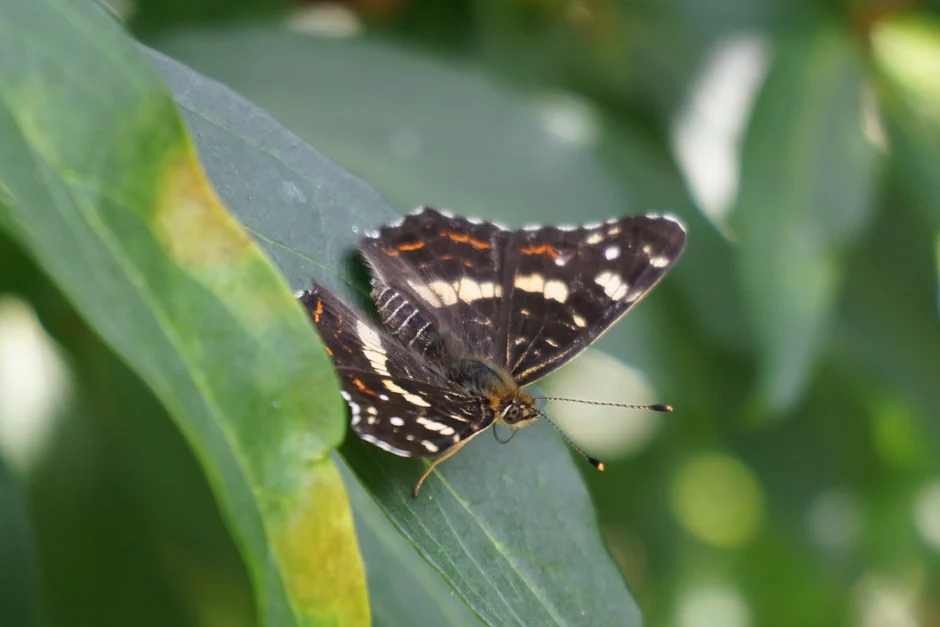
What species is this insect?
Araschnia levana
